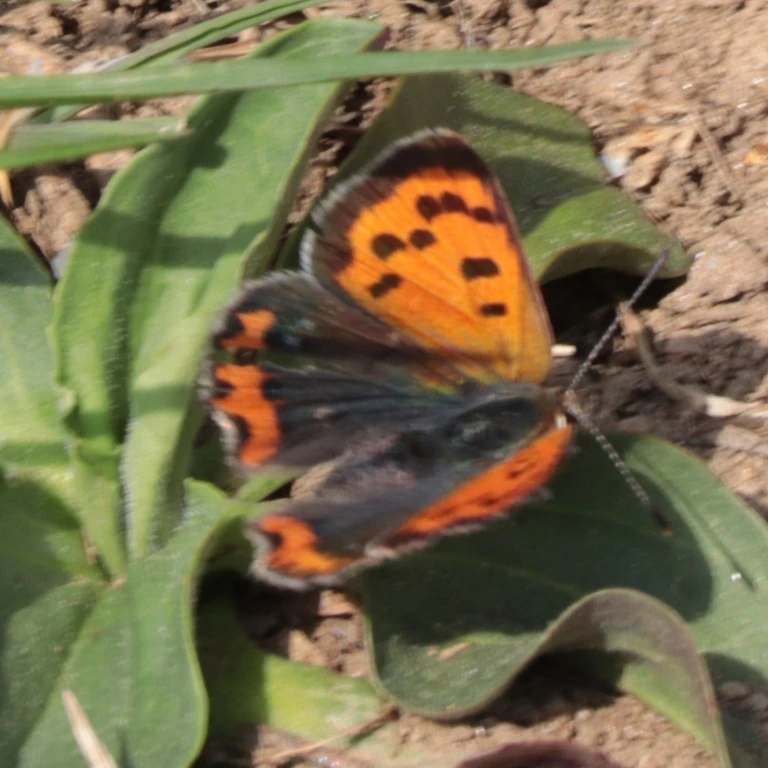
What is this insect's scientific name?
Lycaena phlaeas
